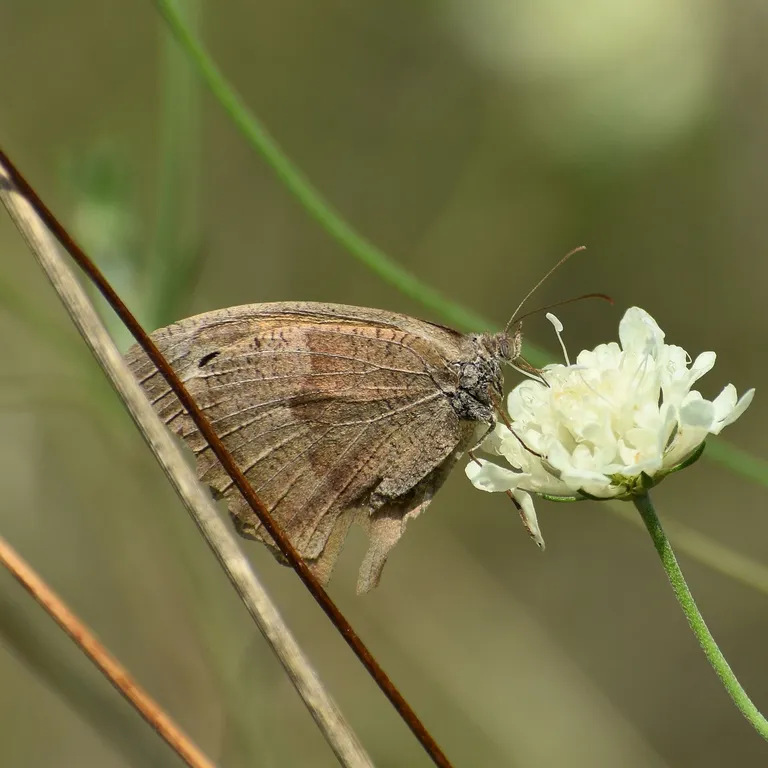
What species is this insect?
Maniola jurtina
